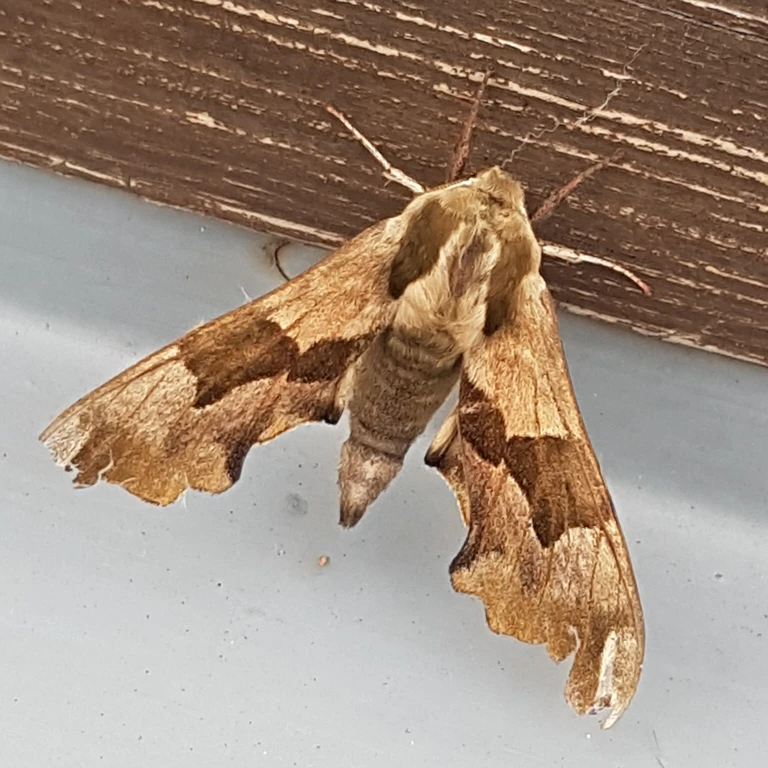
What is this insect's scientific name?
Mimas tiliae
